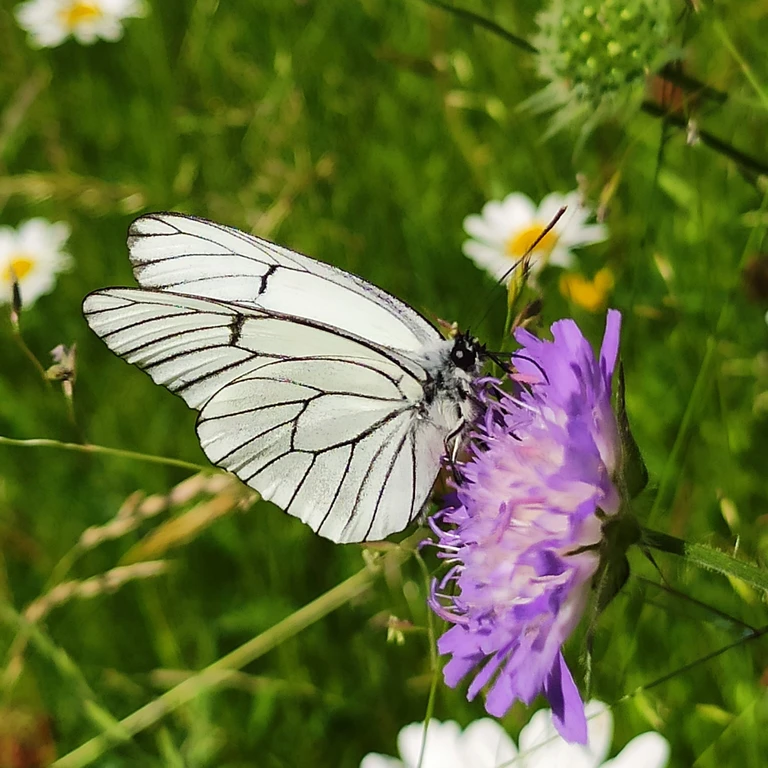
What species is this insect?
Aporia crataegi
